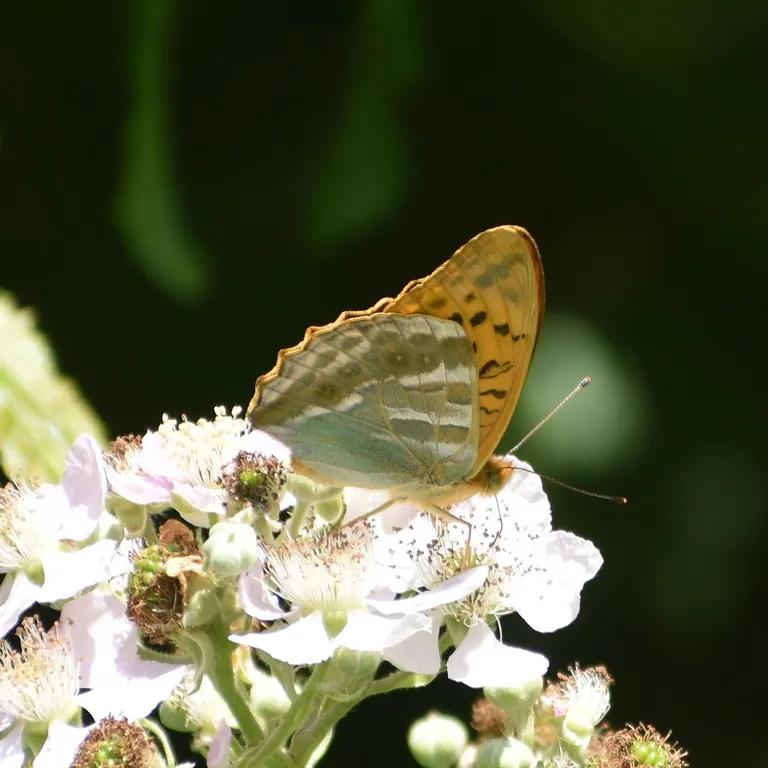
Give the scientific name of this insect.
Argynnis paphia
